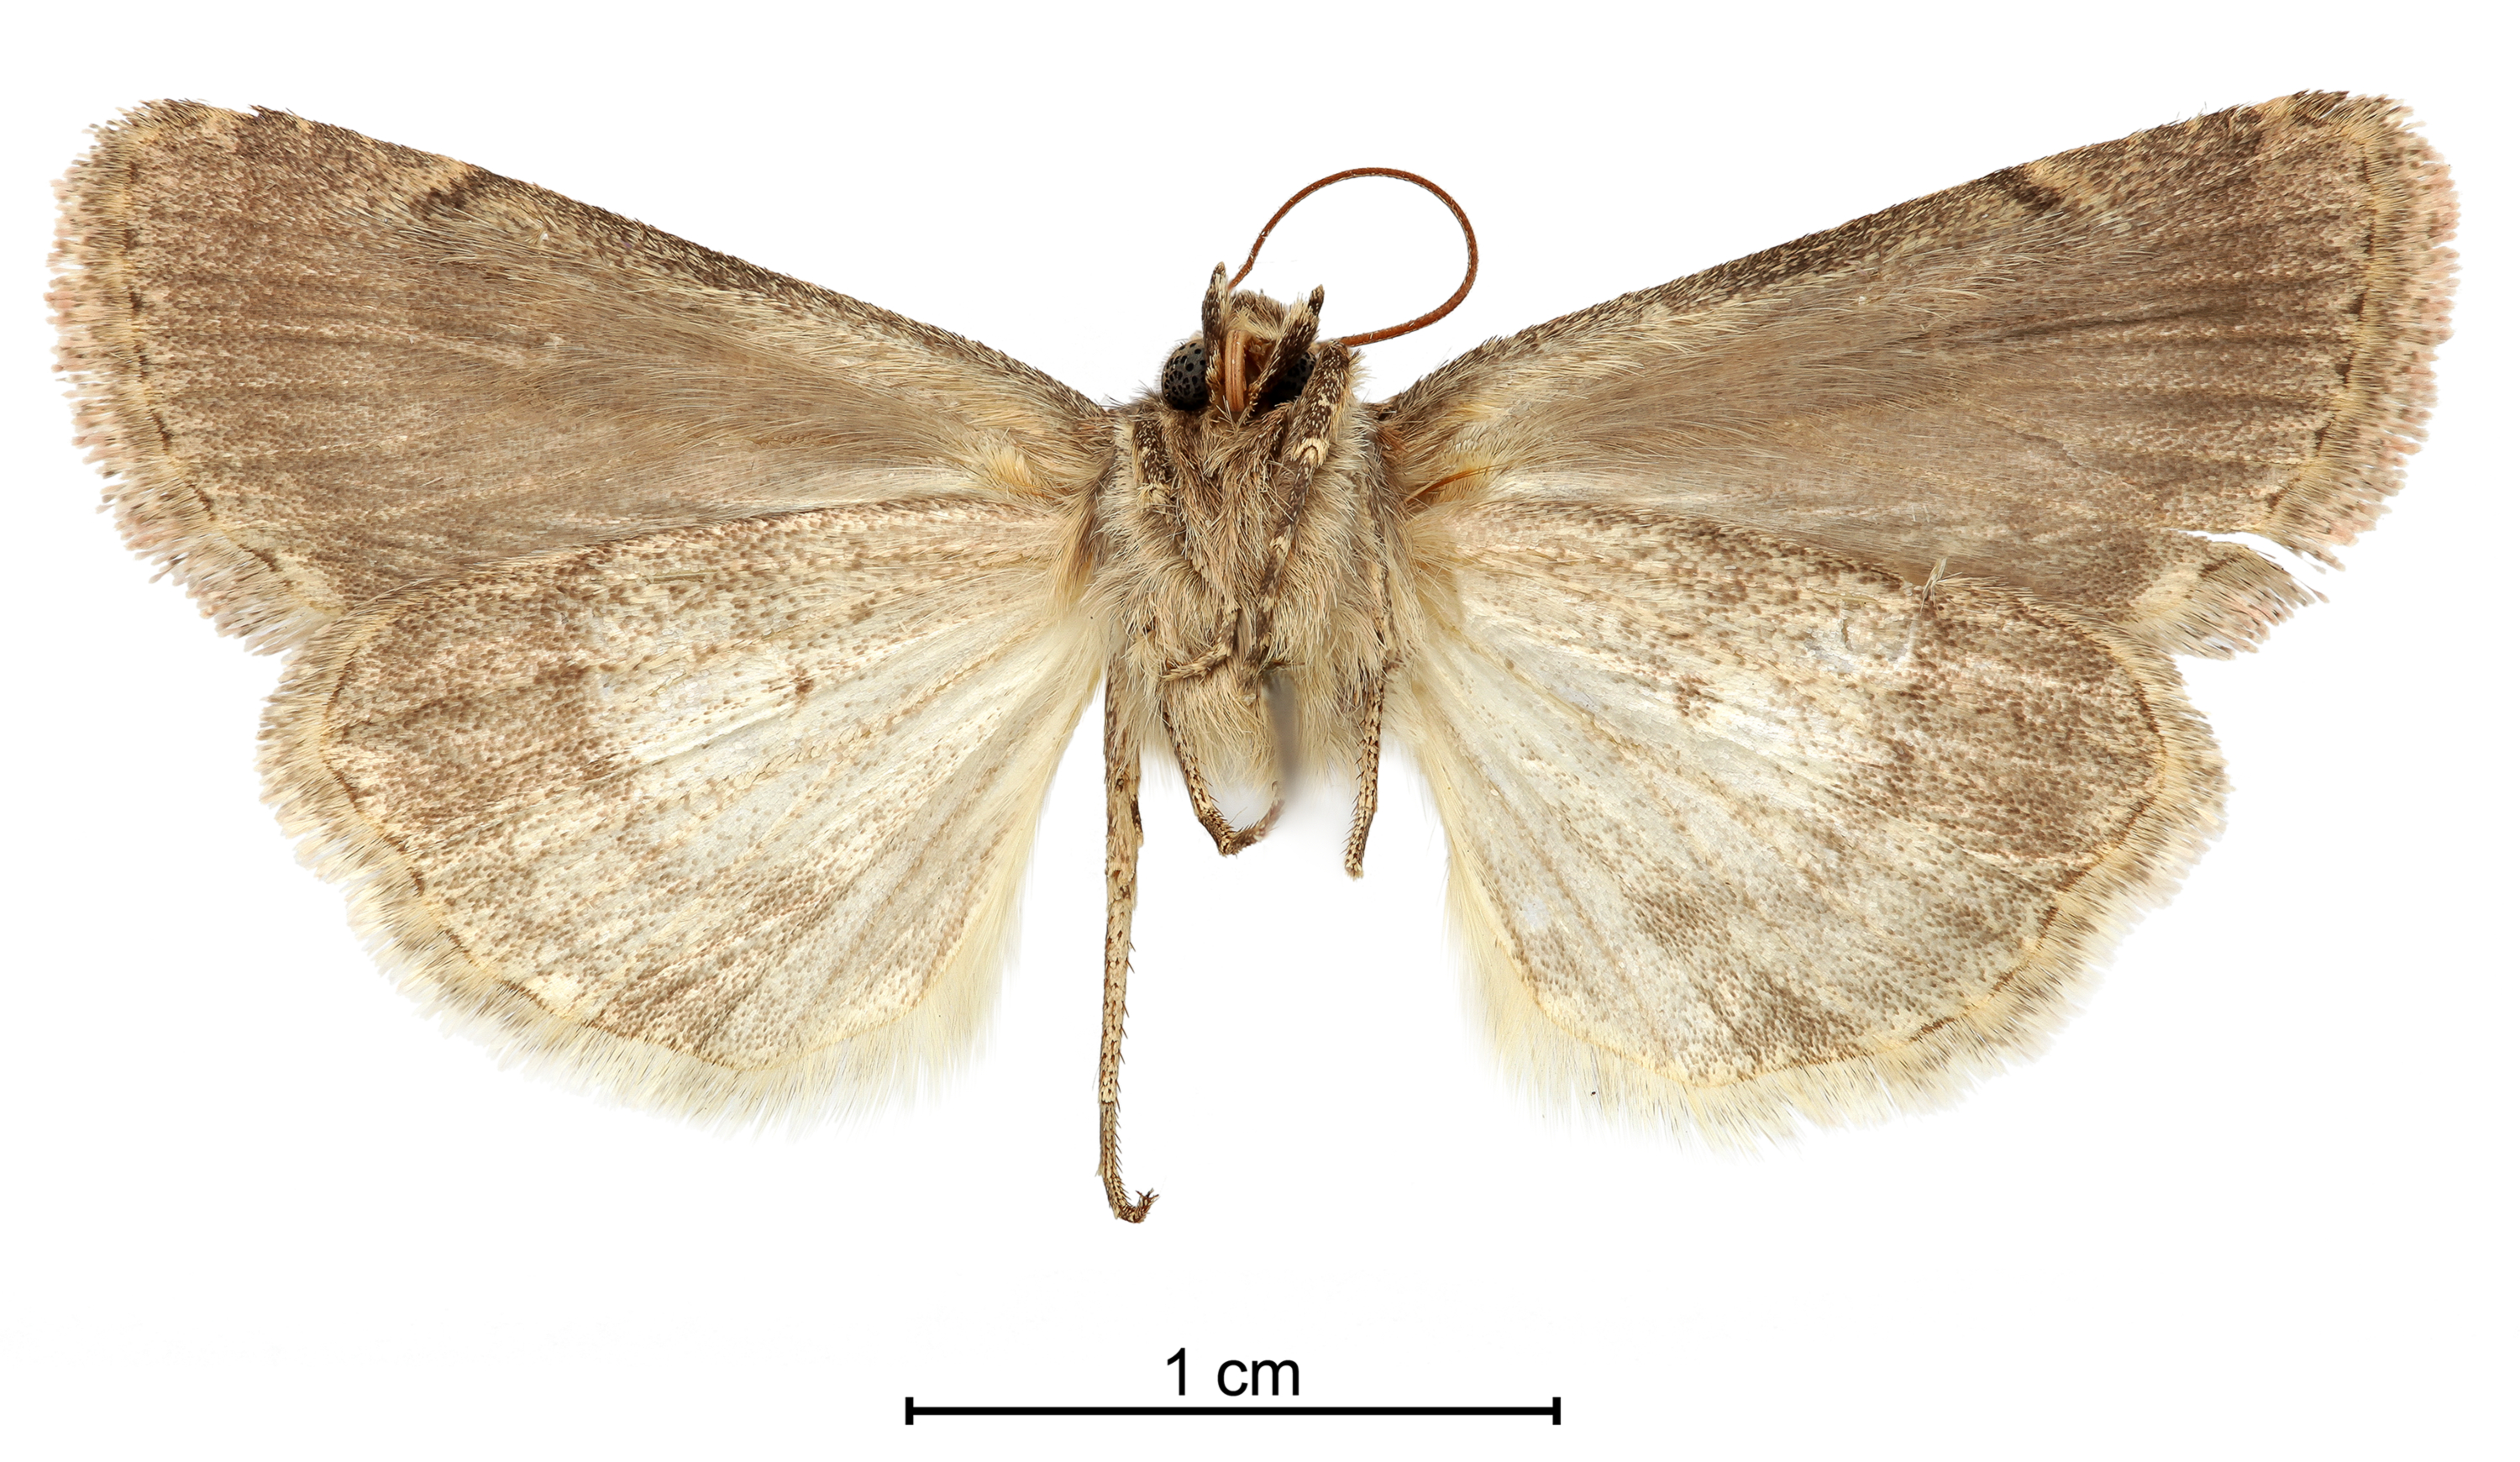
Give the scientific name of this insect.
Mamestra bolteri
